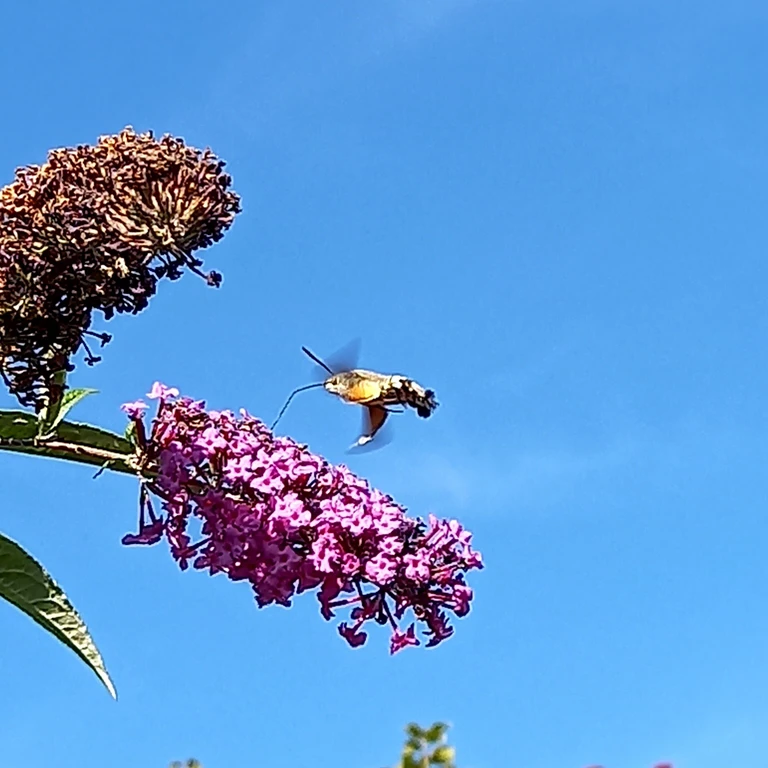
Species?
Macroglossum stellatarum
